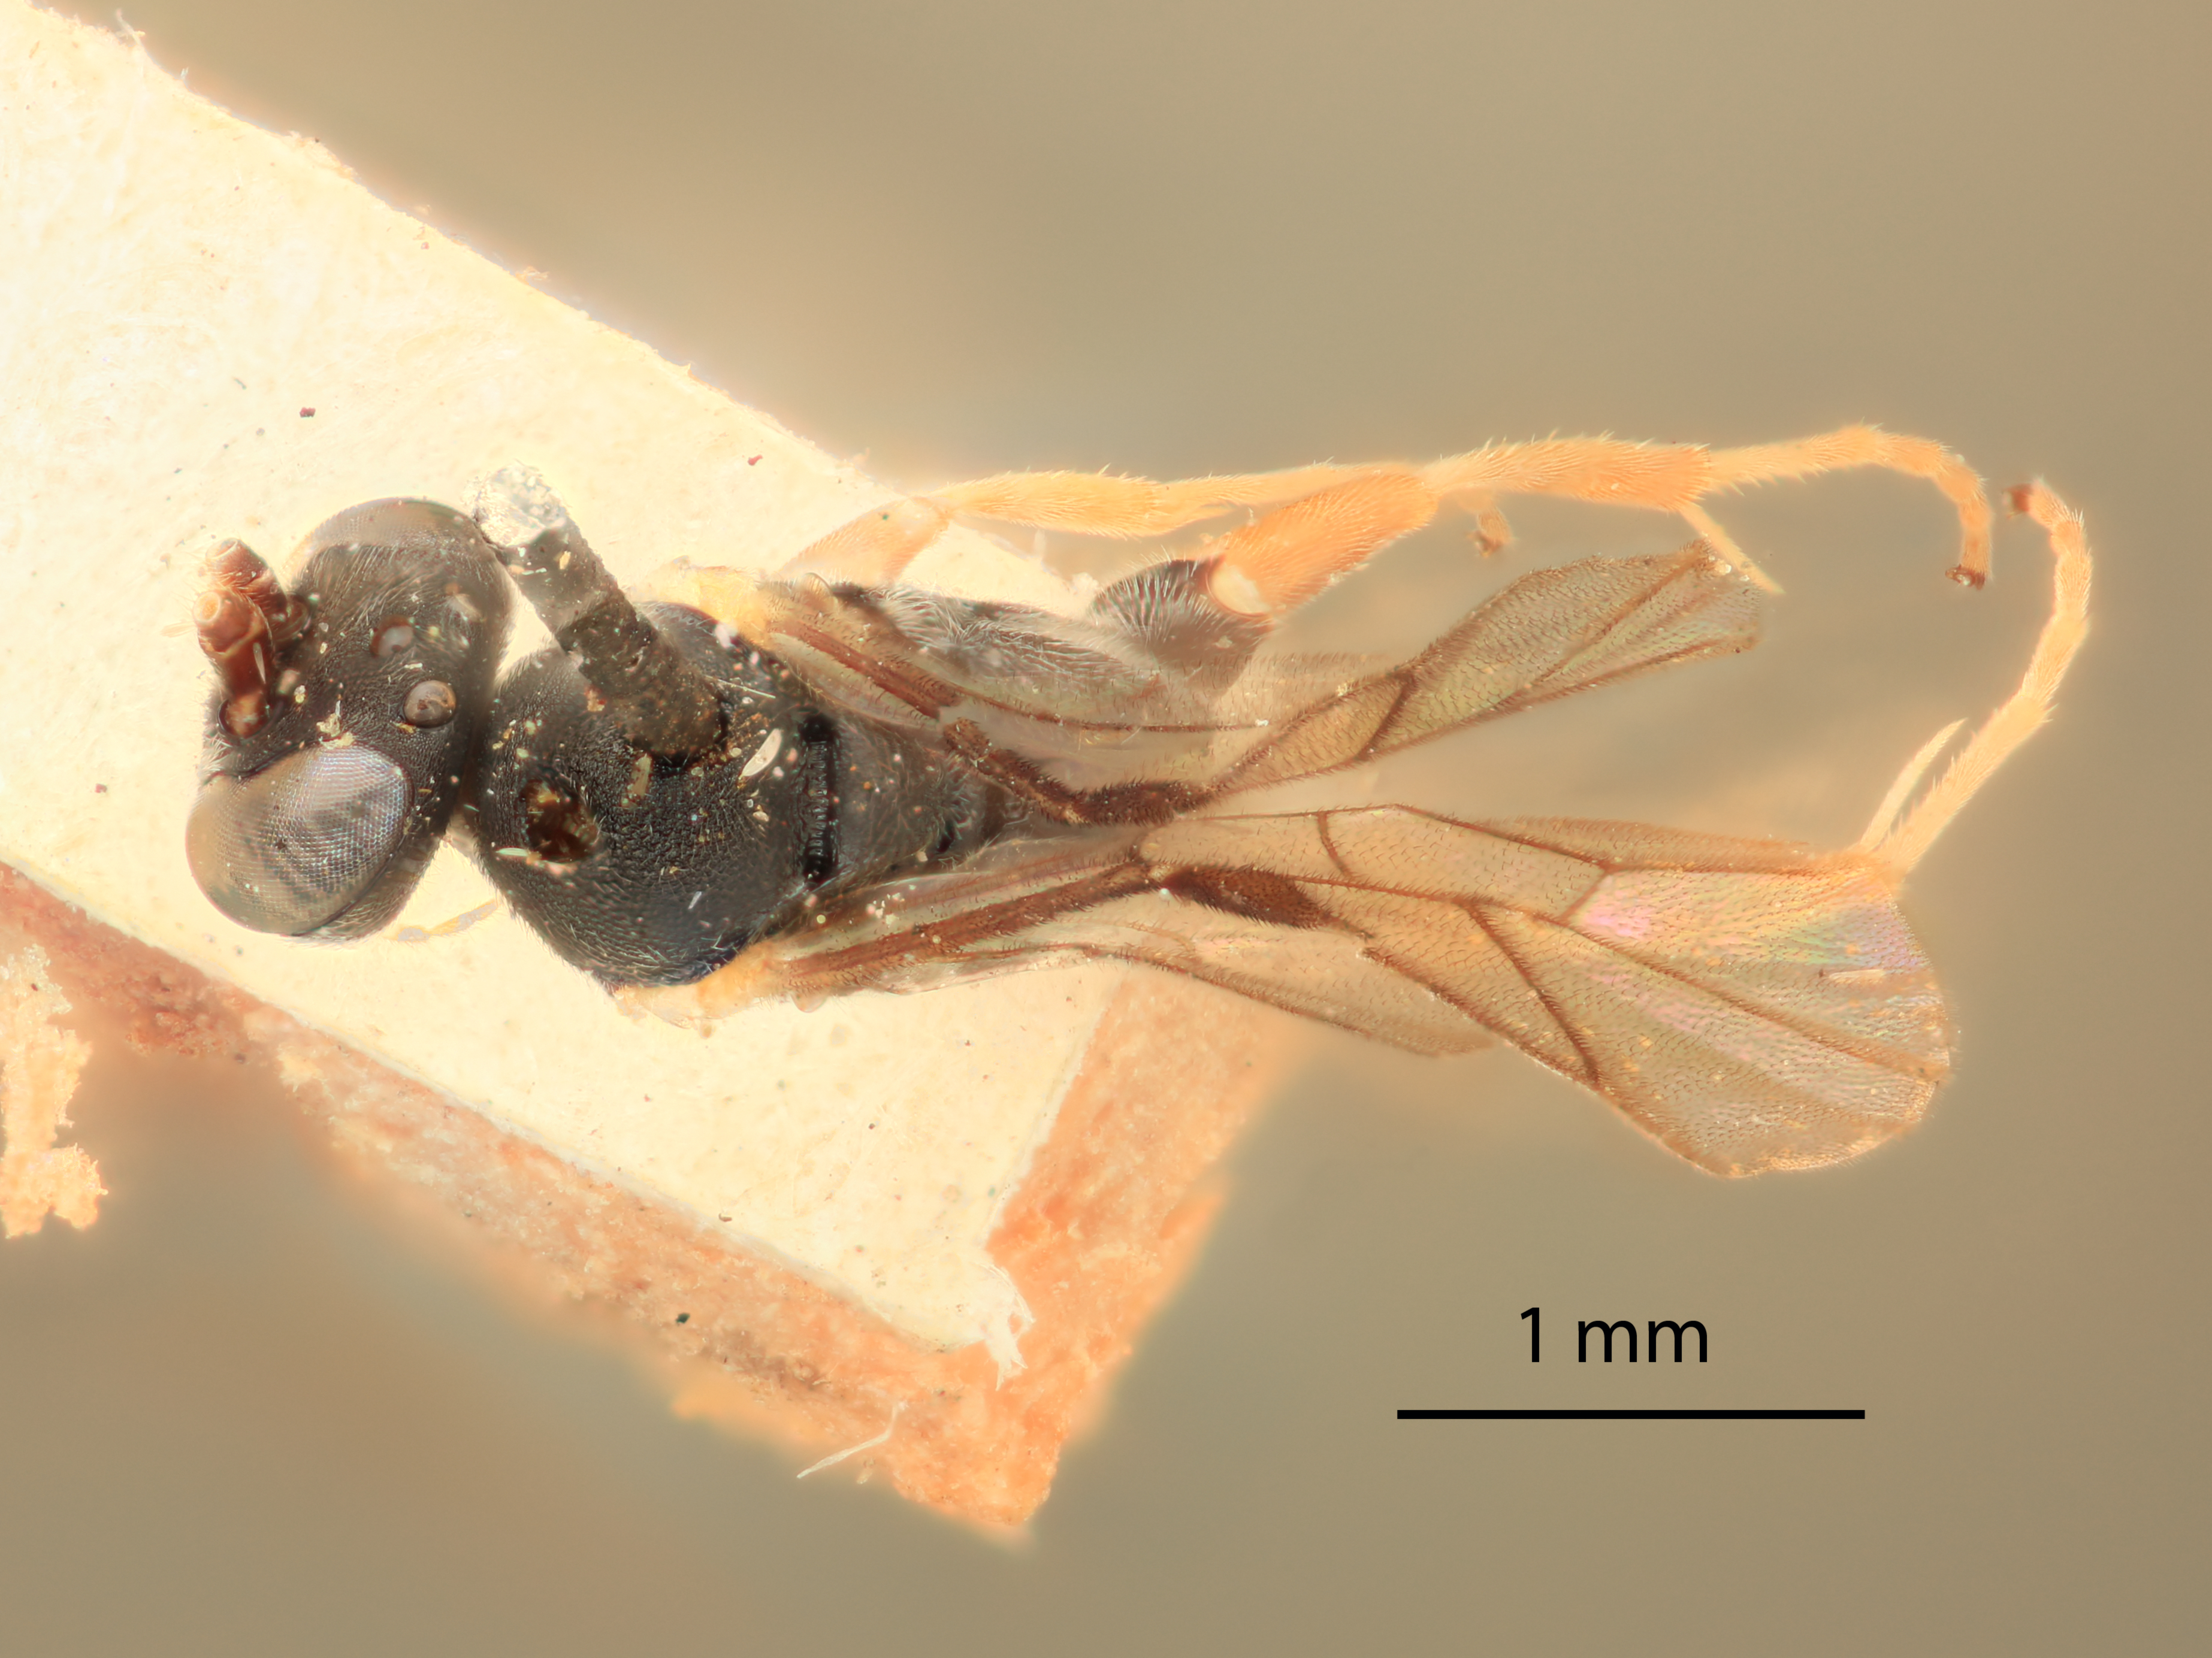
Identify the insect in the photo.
Casinaria eupitheciae
